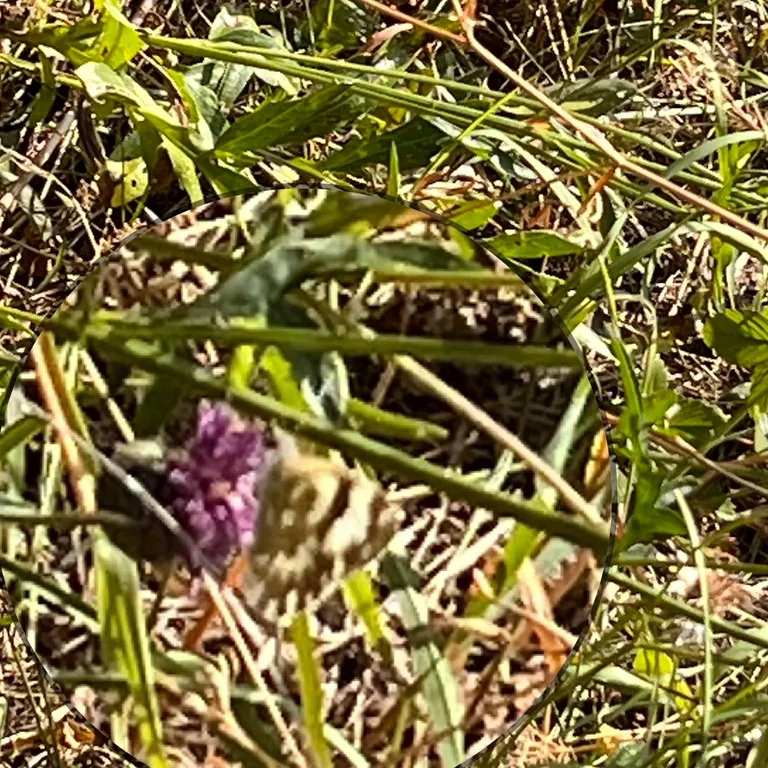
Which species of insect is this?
Pontia edusa
